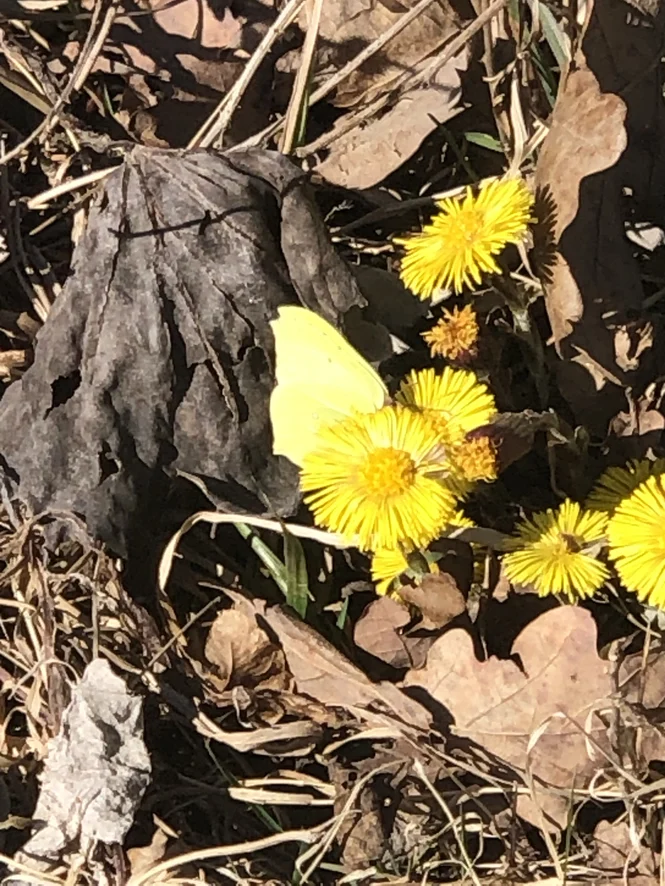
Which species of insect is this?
Gonepteryx rhamni
